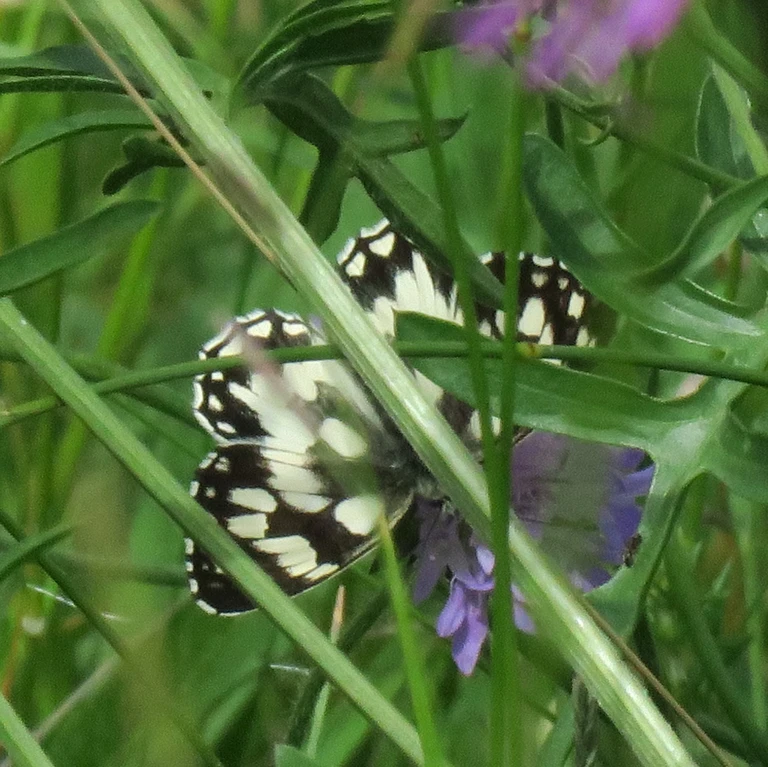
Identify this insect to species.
Melanargia galathea
